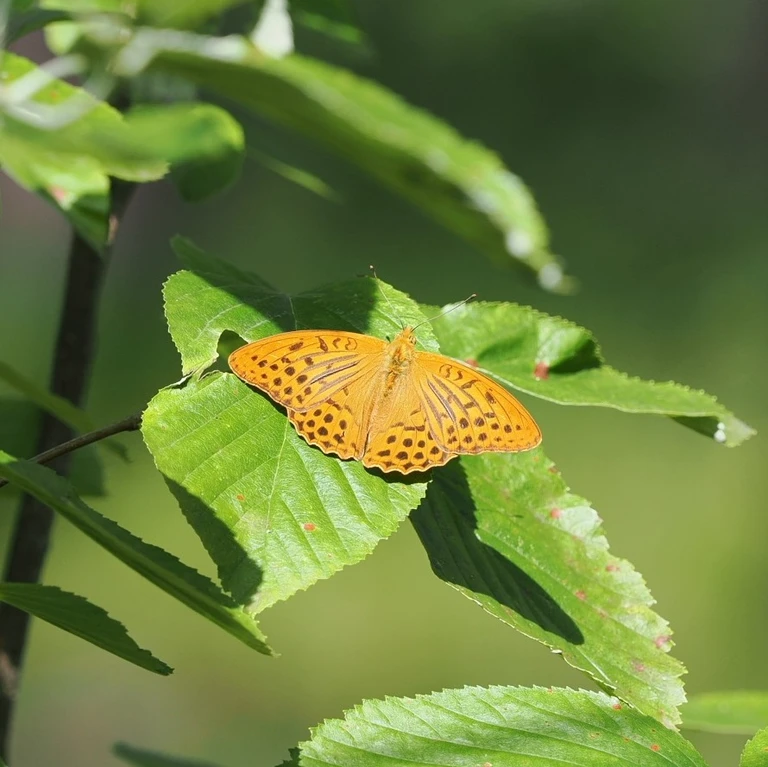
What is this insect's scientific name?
Argynnis paphia
